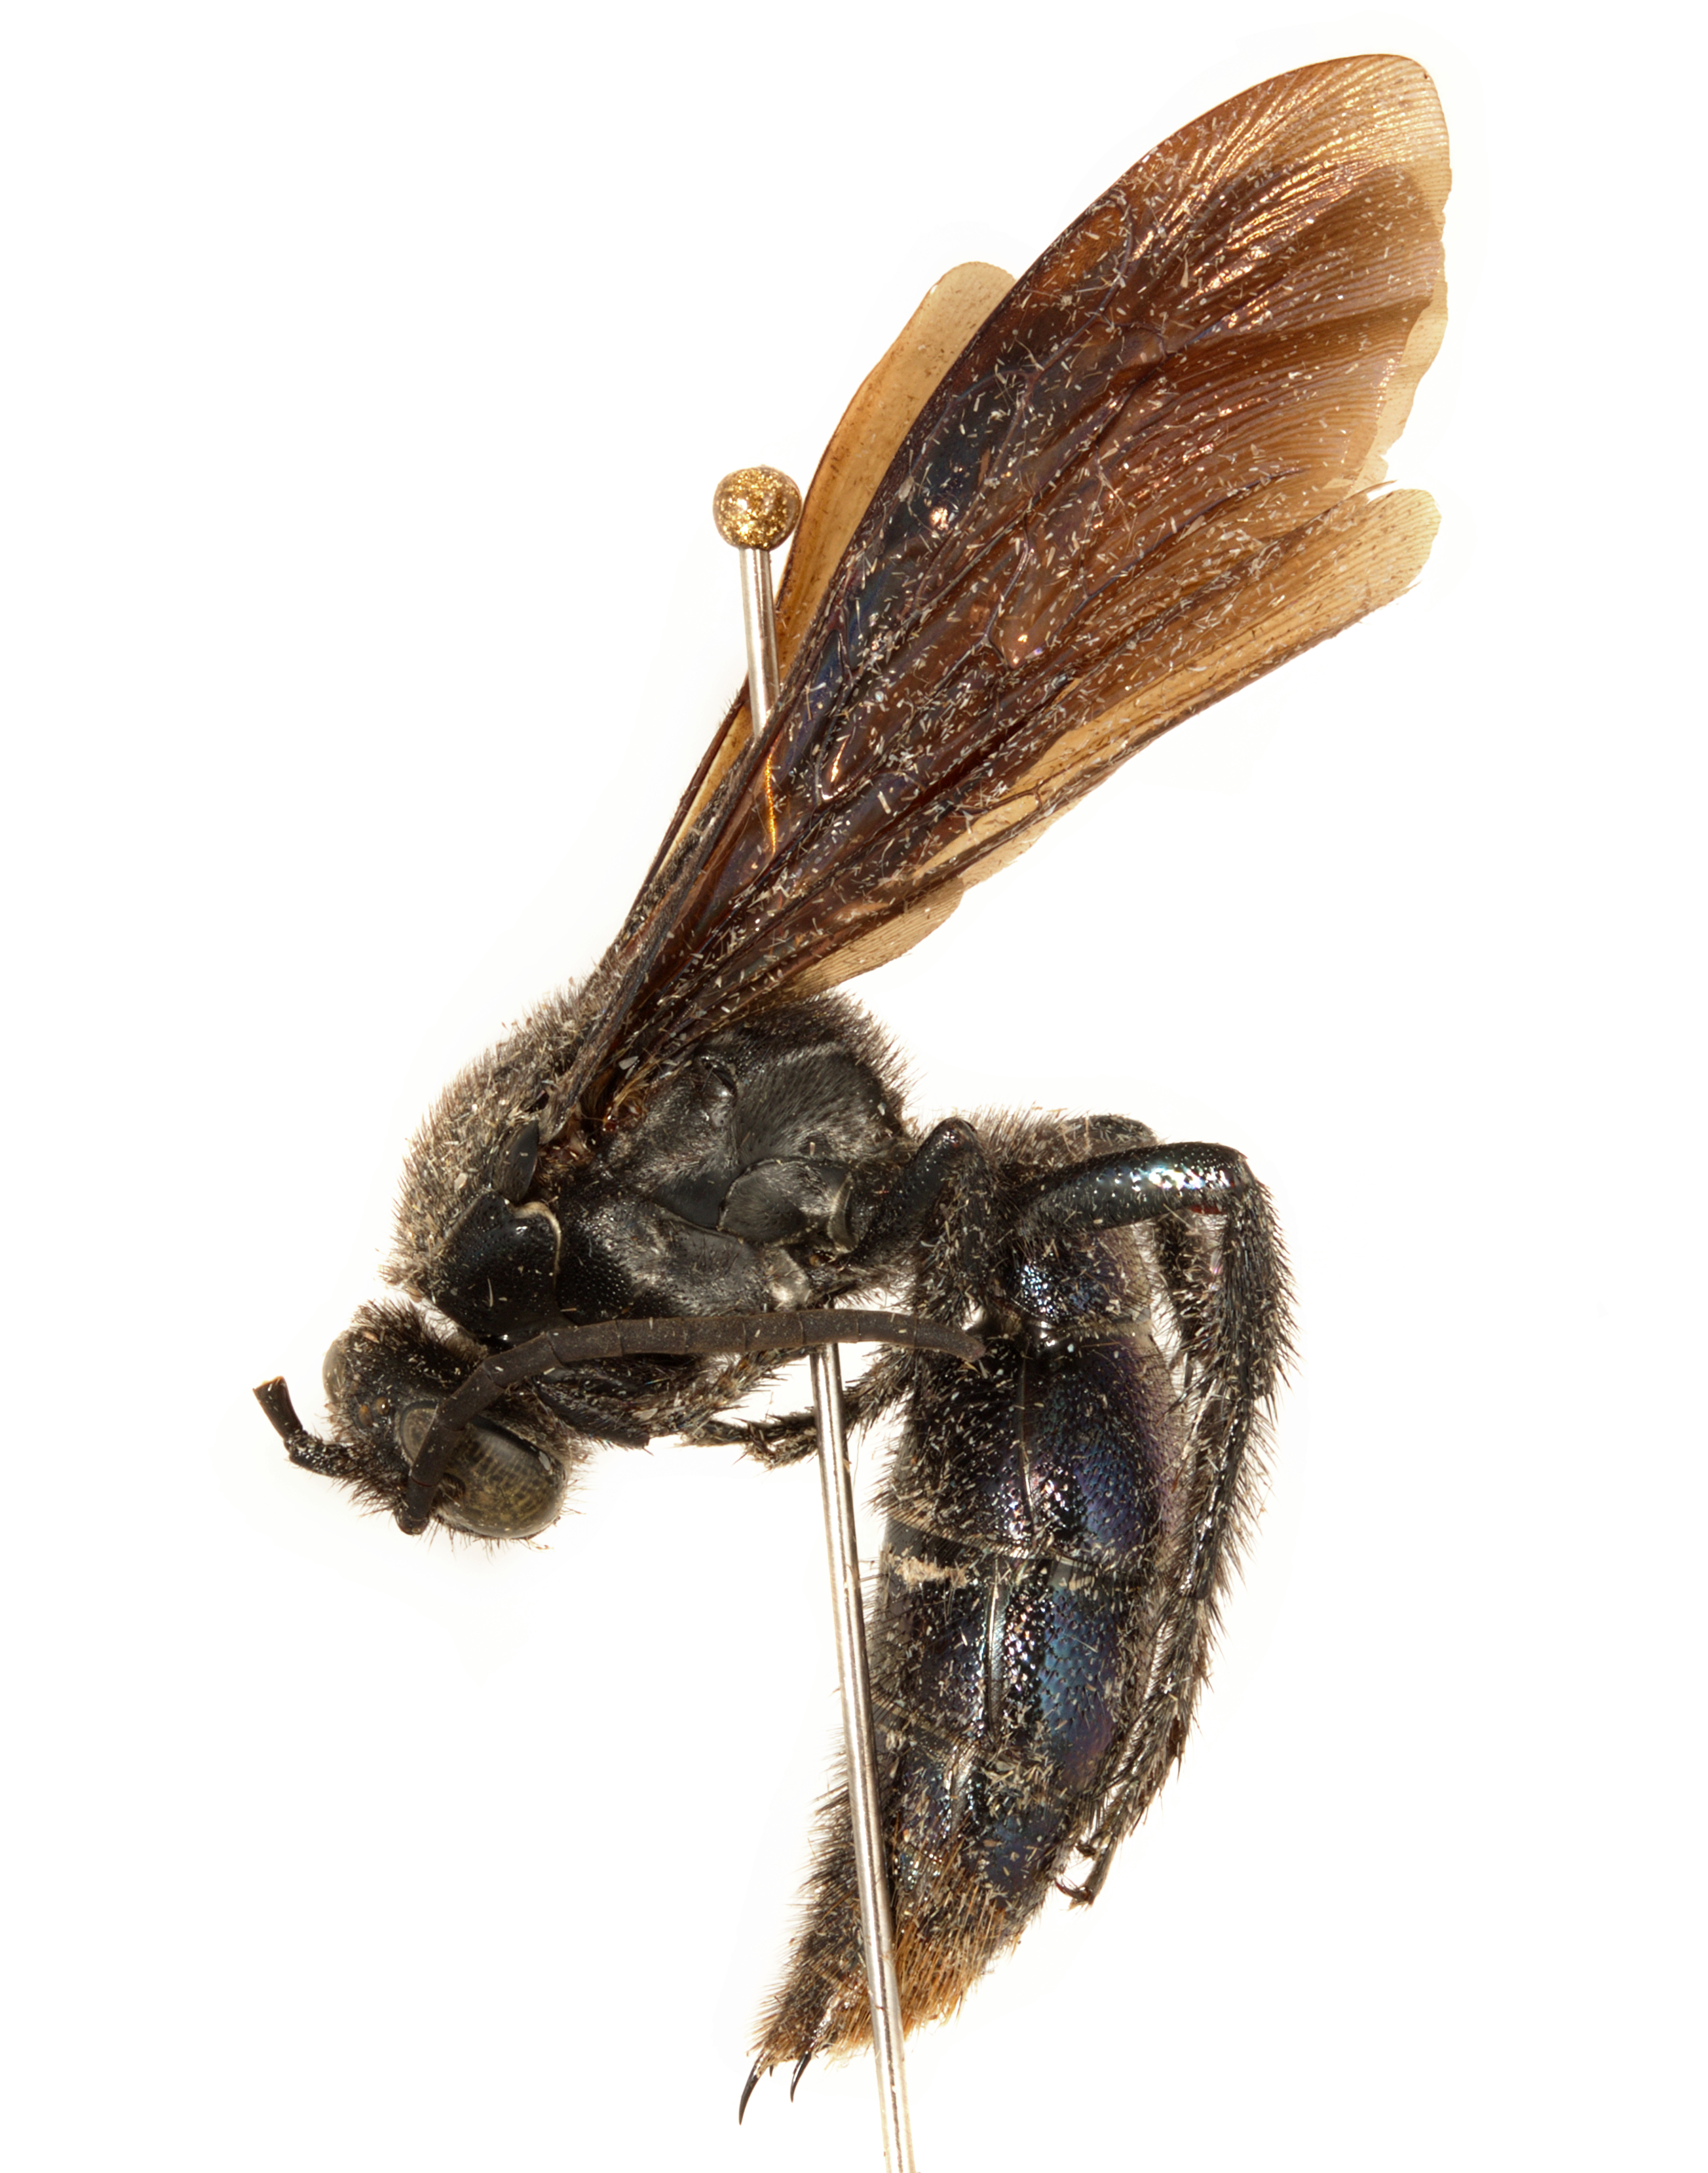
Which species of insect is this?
Sericocampsomeris pseudindica
